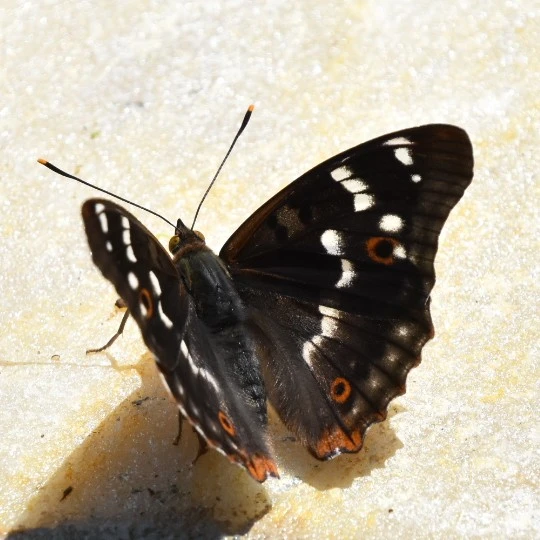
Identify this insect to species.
Apatura ilia
